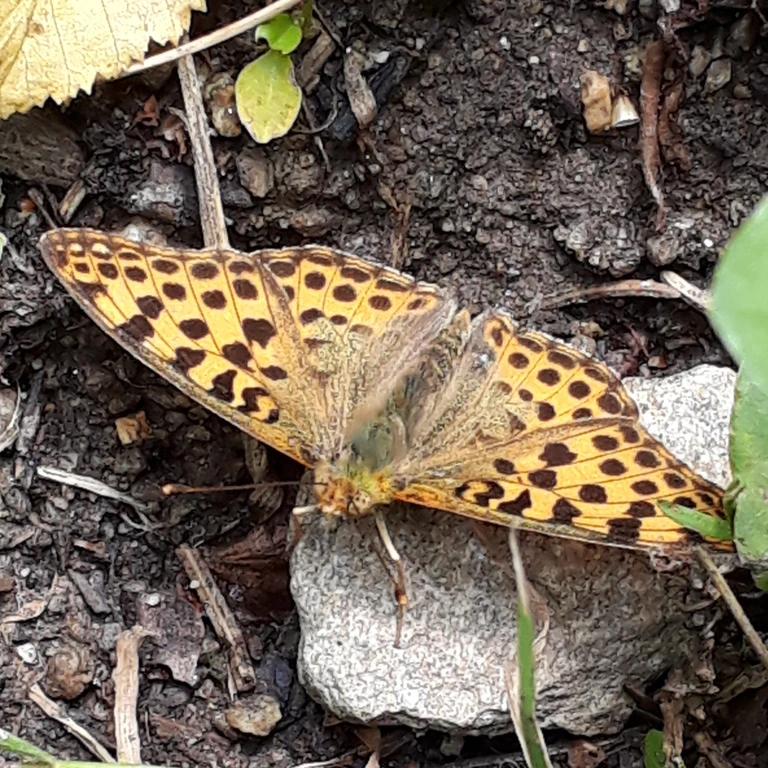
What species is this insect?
Issoria lathonia
